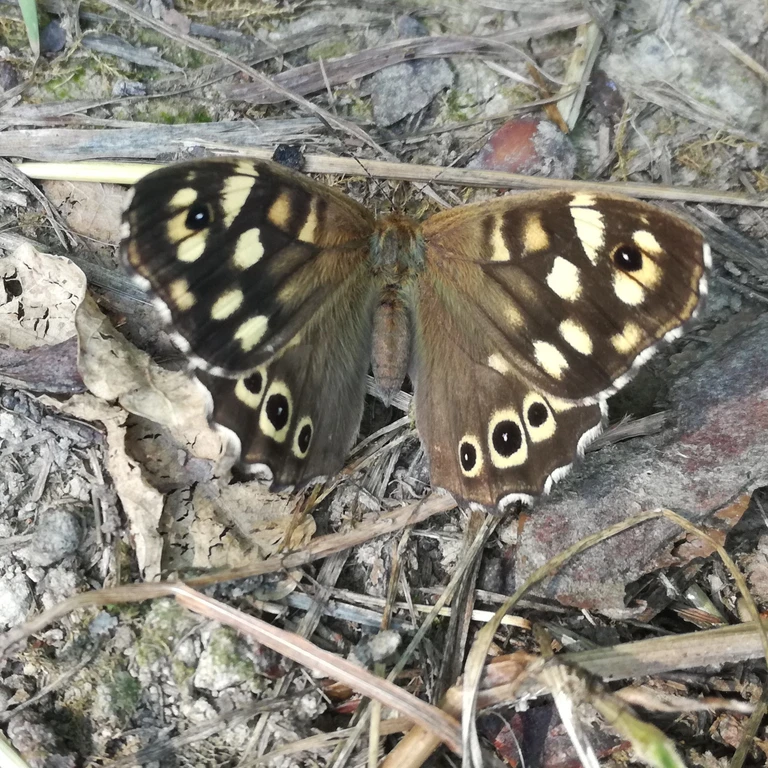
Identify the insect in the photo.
Pararge aegeria
